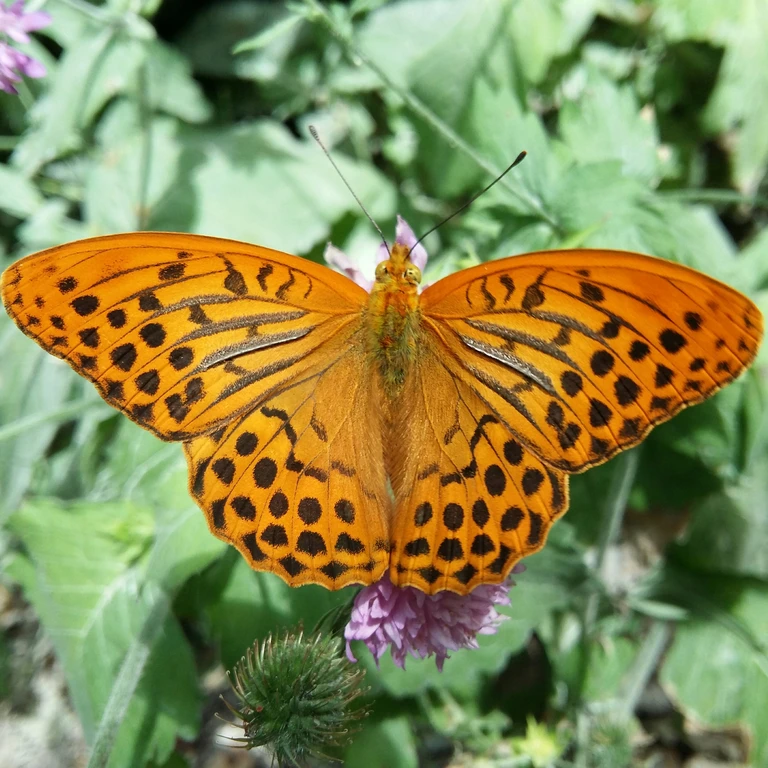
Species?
Argynnis paphia
